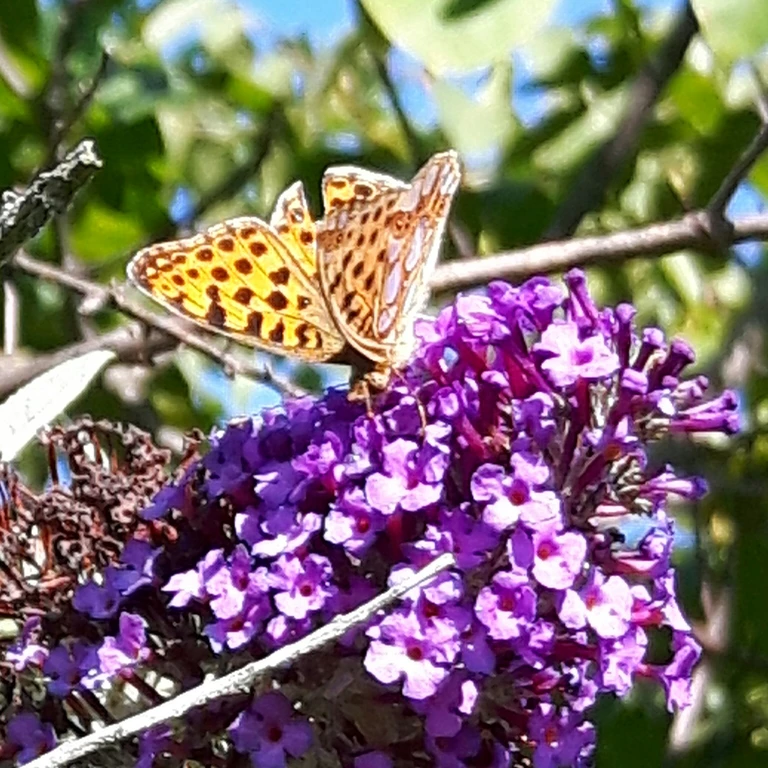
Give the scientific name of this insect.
Issoria lathonia
